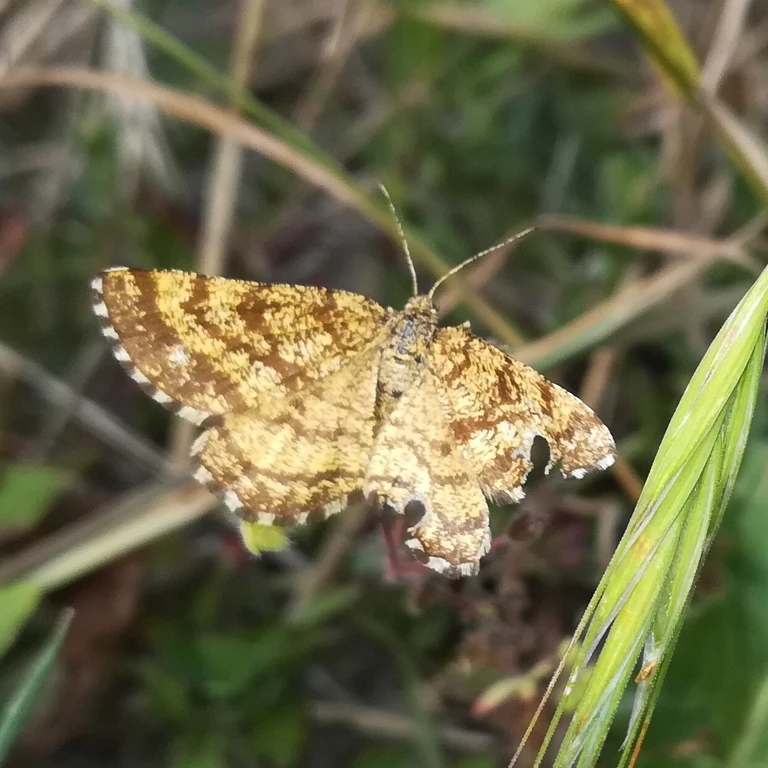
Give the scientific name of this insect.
Ematurga atomaria
